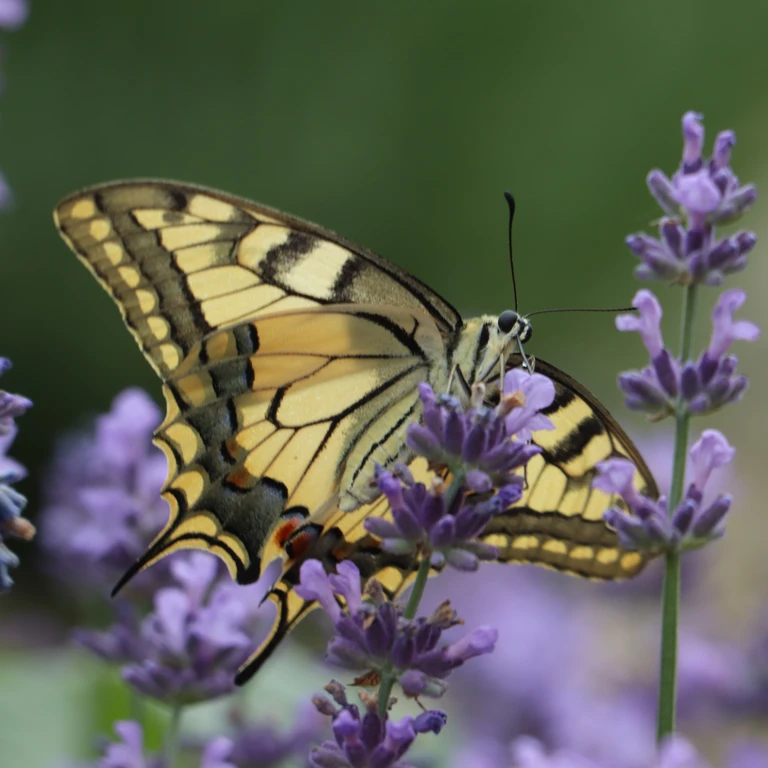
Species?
Papilio machaon
